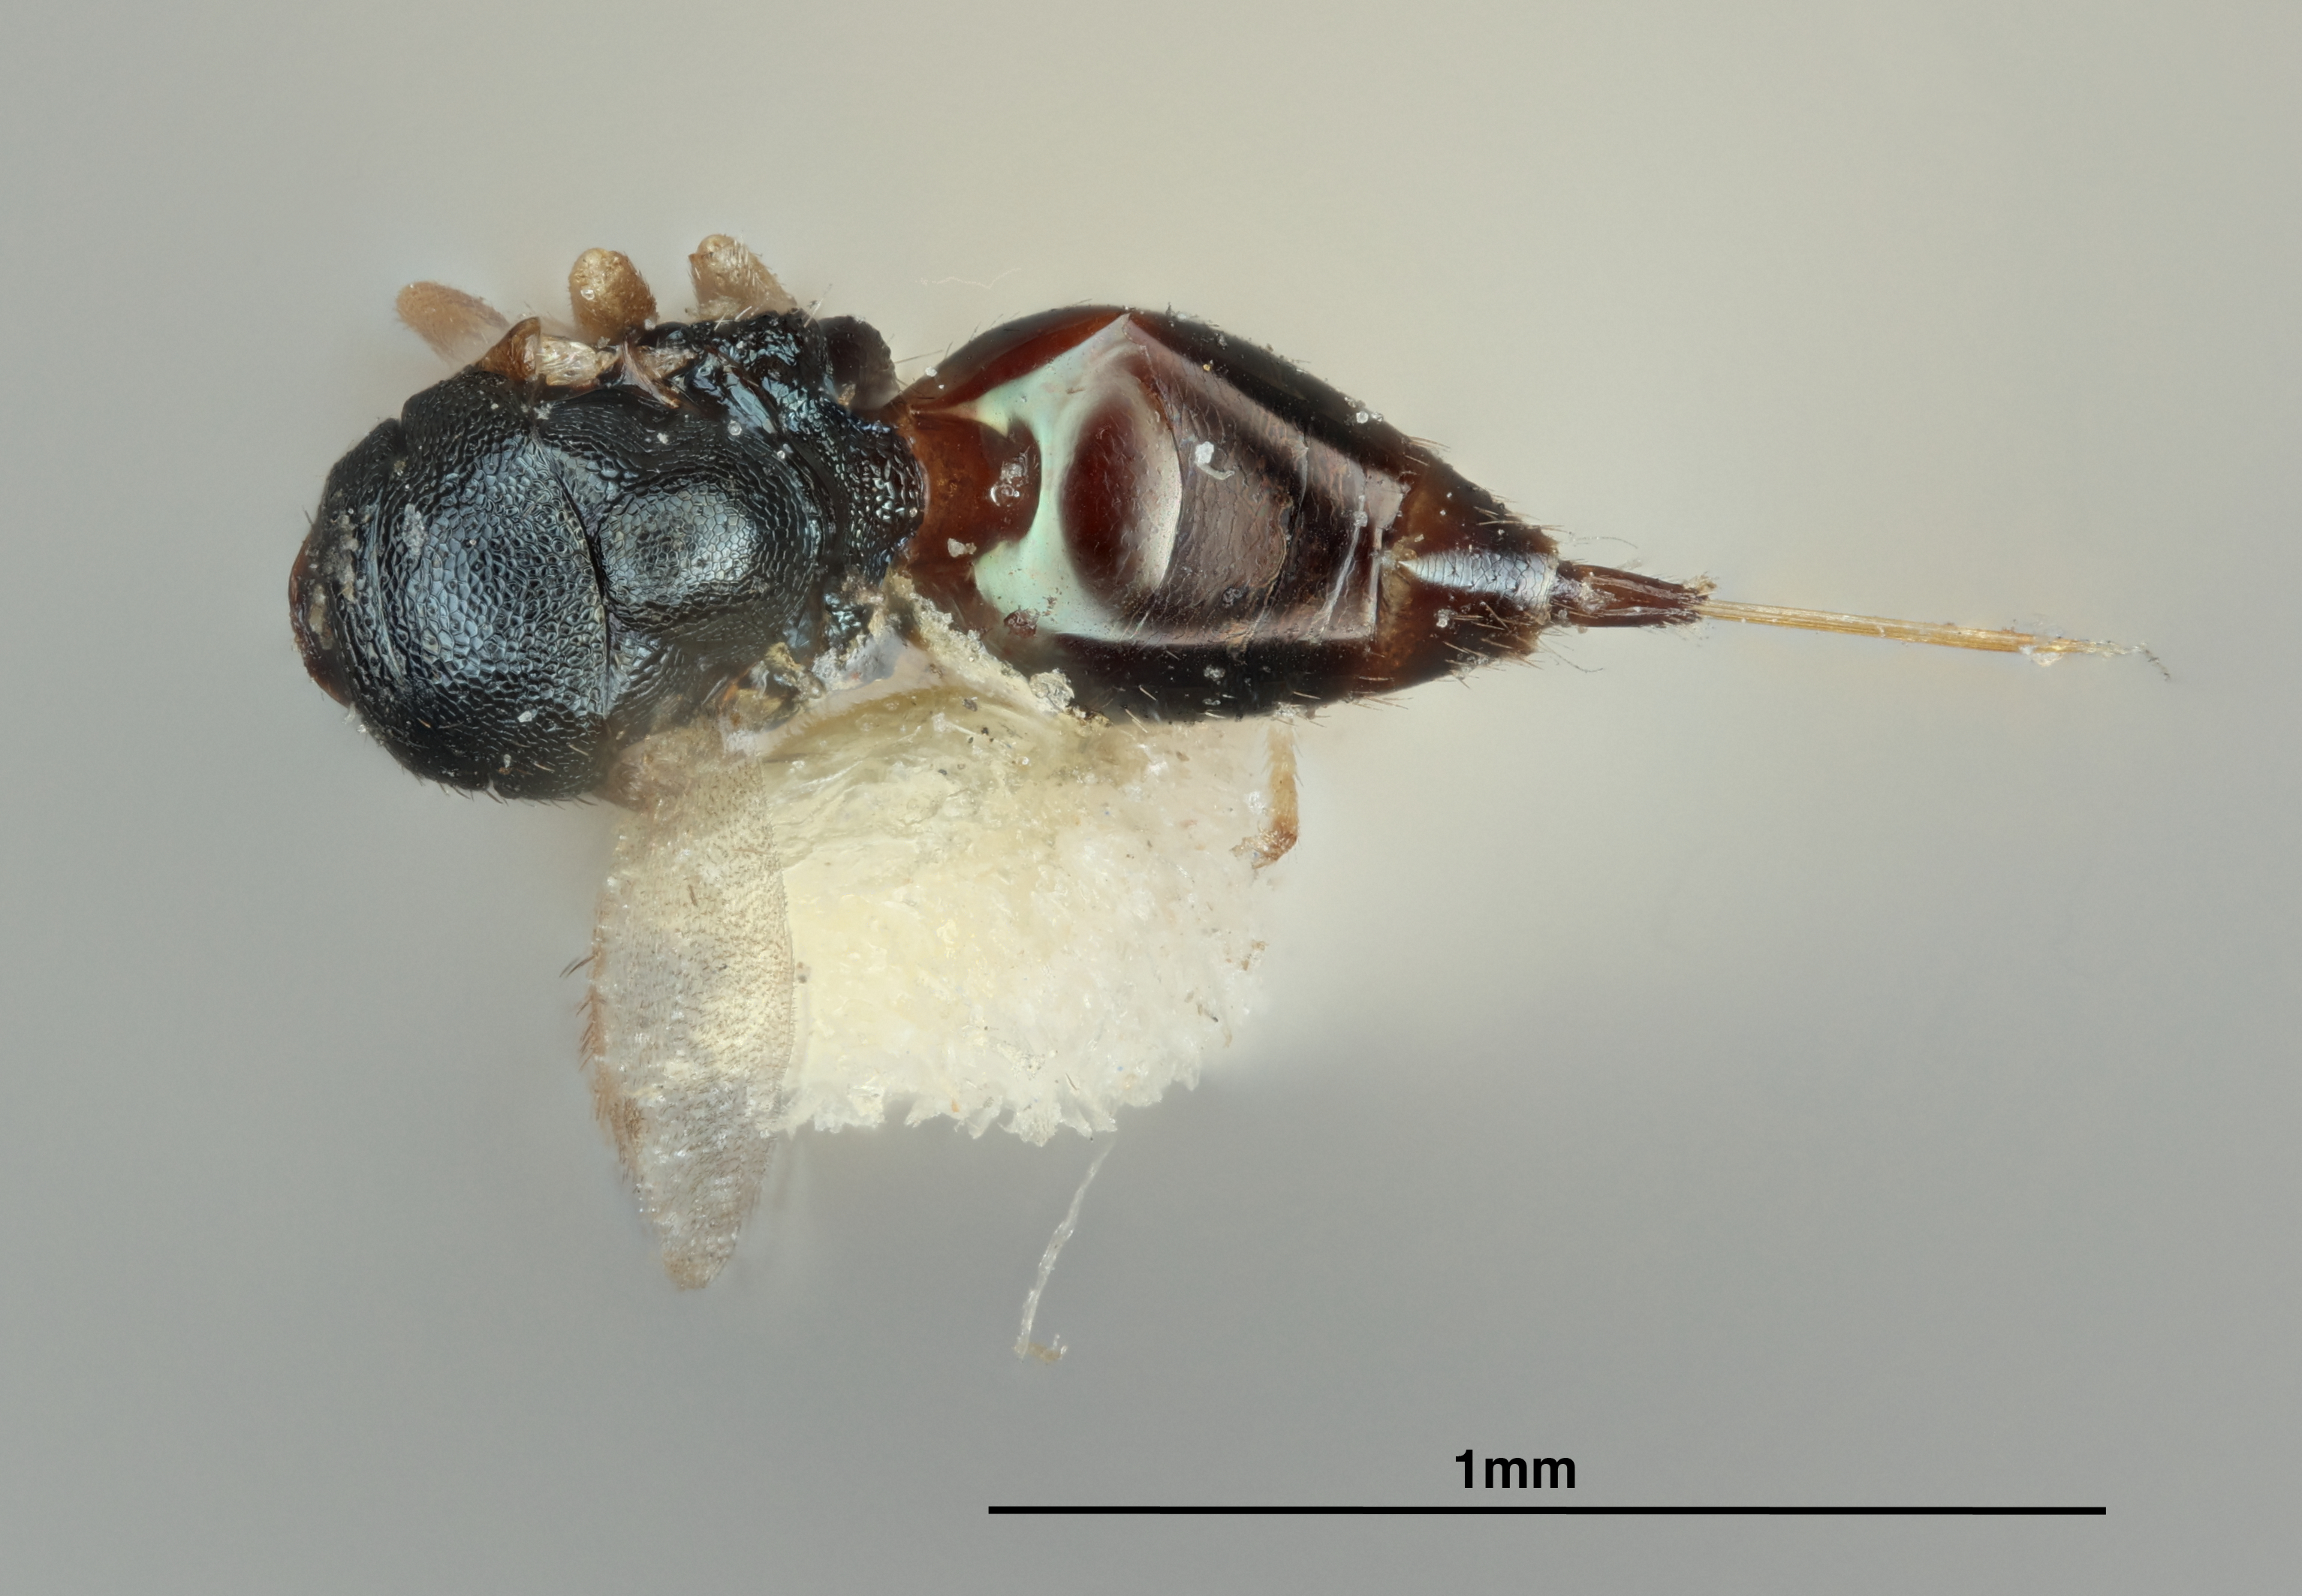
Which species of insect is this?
Meraporus utibilis
